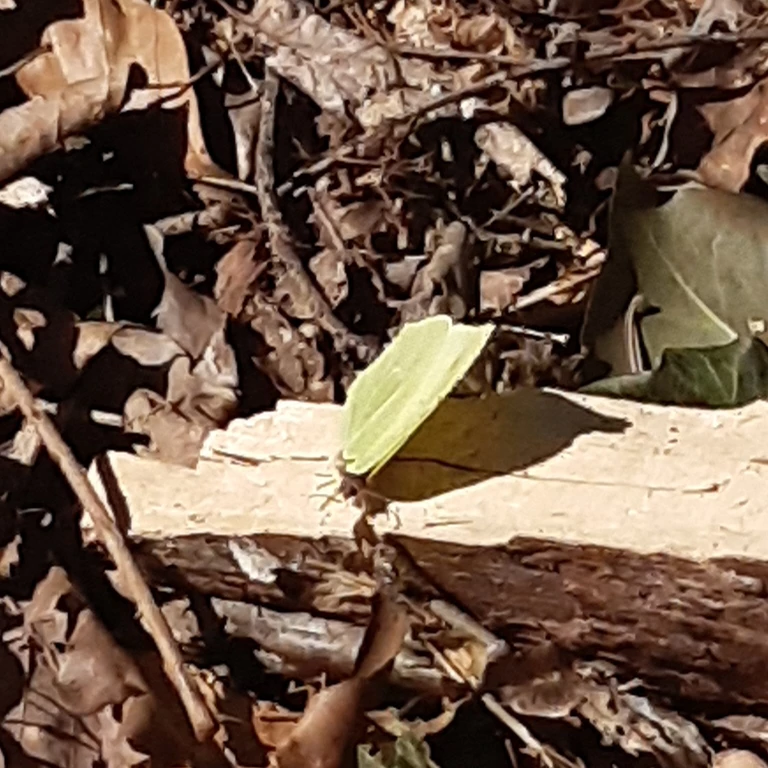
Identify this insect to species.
Gonepteryx rhamni
